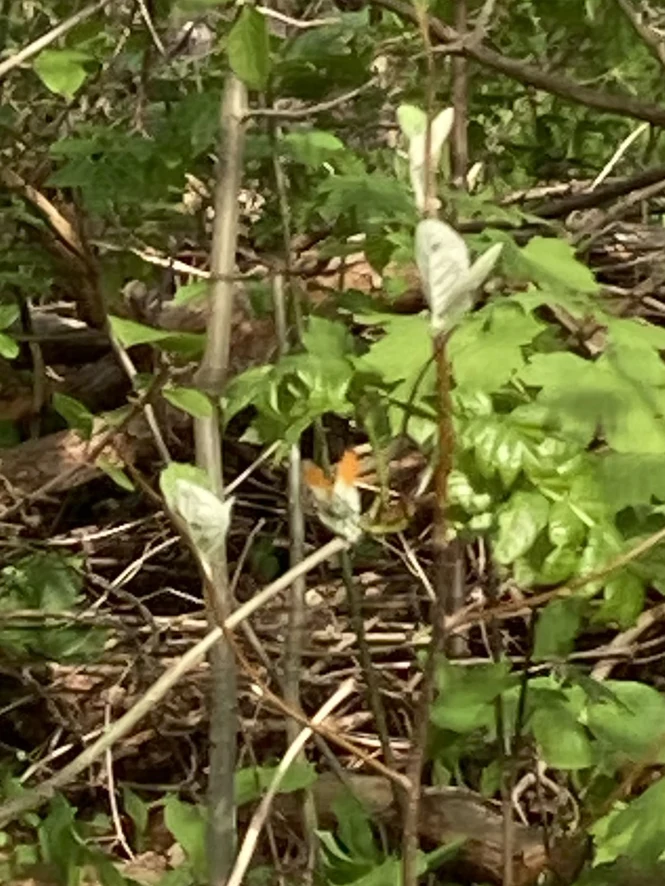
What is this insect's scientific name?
Anthocharis cardamines
